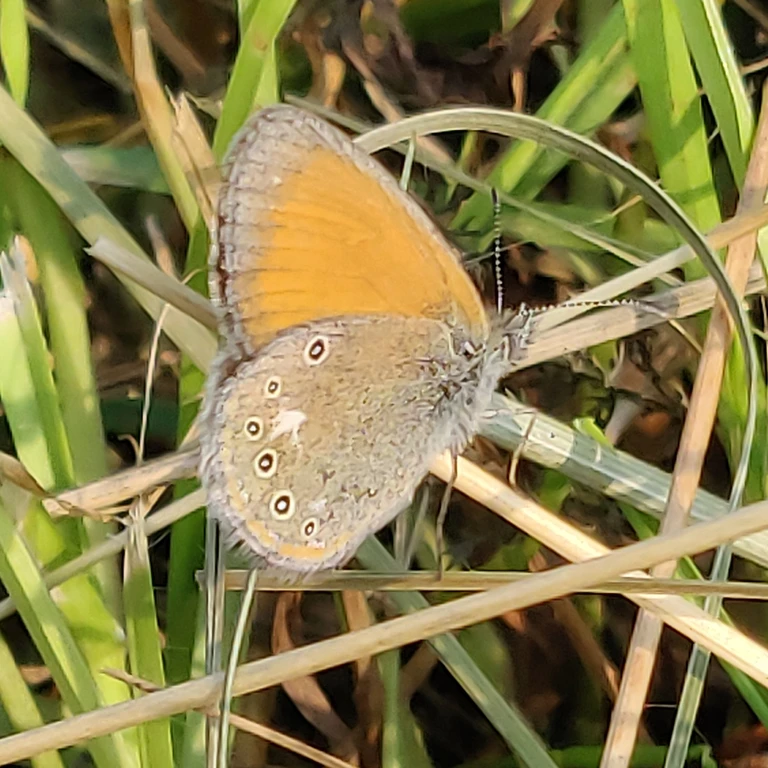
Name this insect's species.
Coenonympha glycerion (also Coenonympha iphis)
